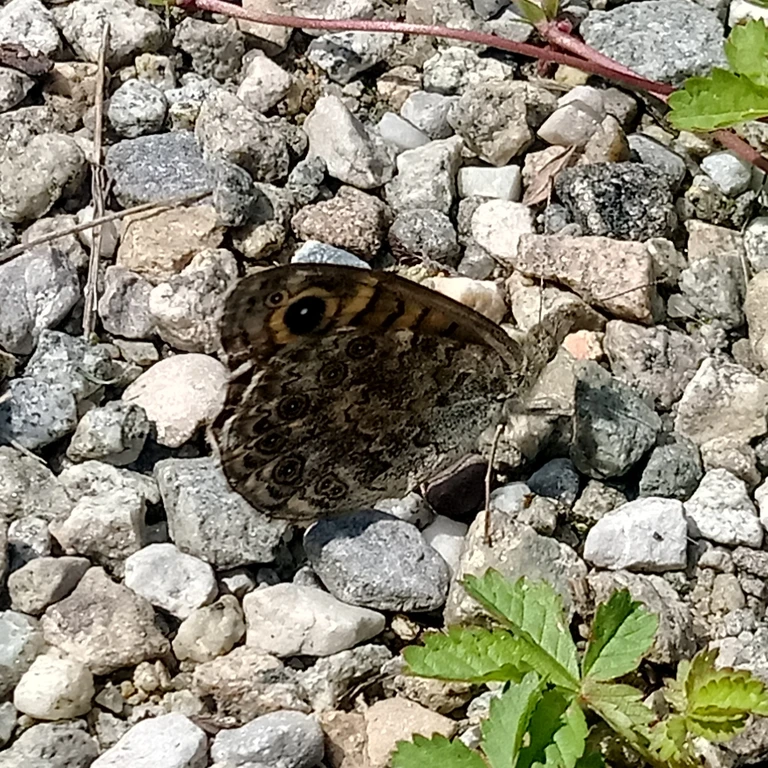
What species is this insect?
Lasiommata megera (also Pararge megera)
